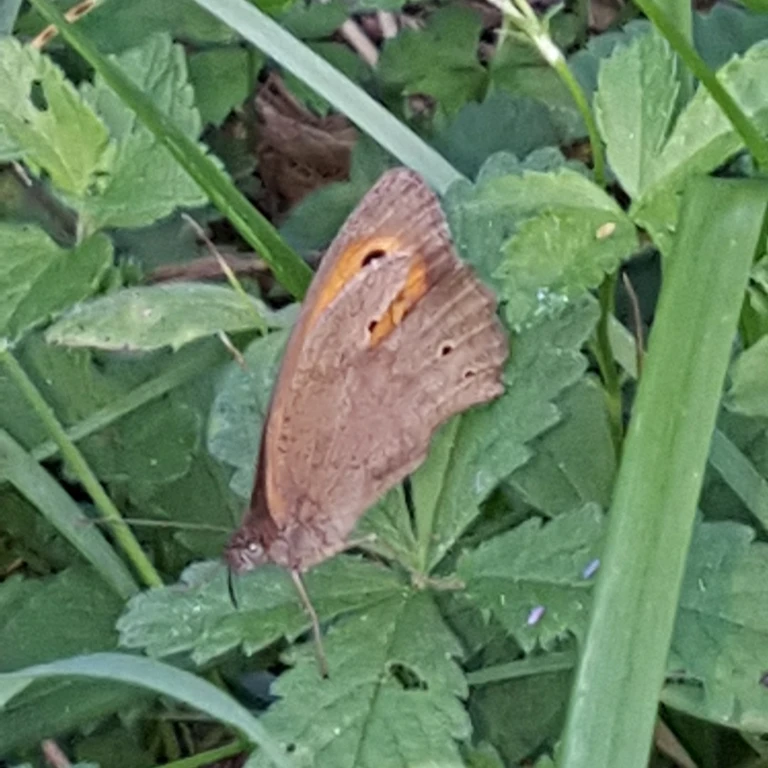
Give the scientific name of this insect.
Maniola jurtina
